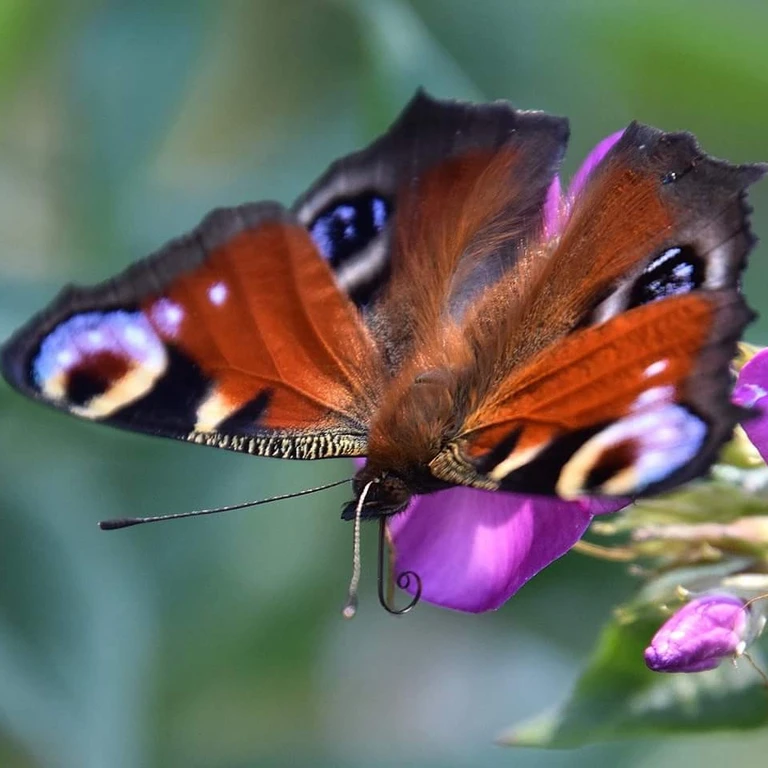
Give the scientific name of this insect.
Aglais io
